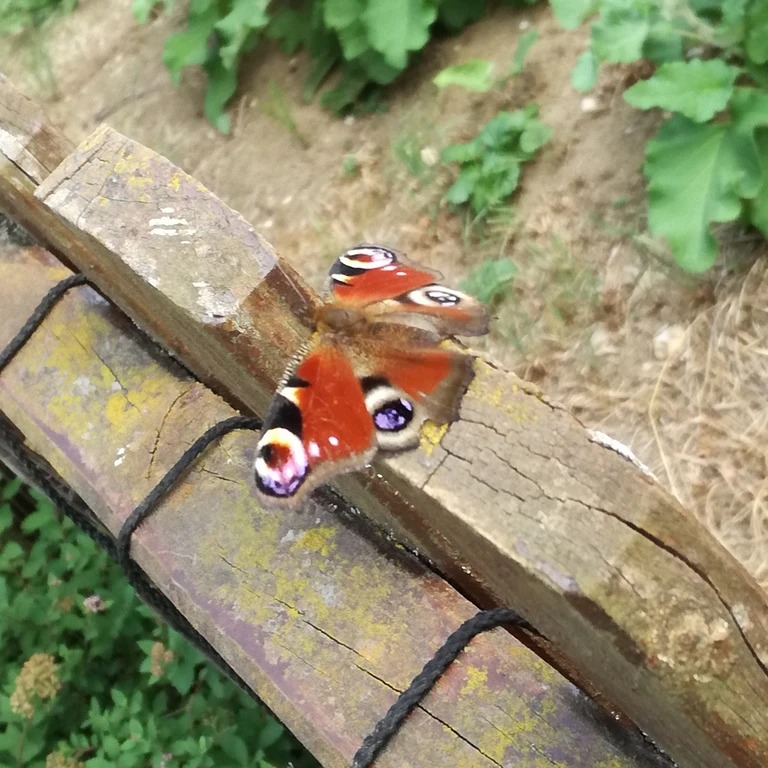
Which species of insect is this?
Aglais io
